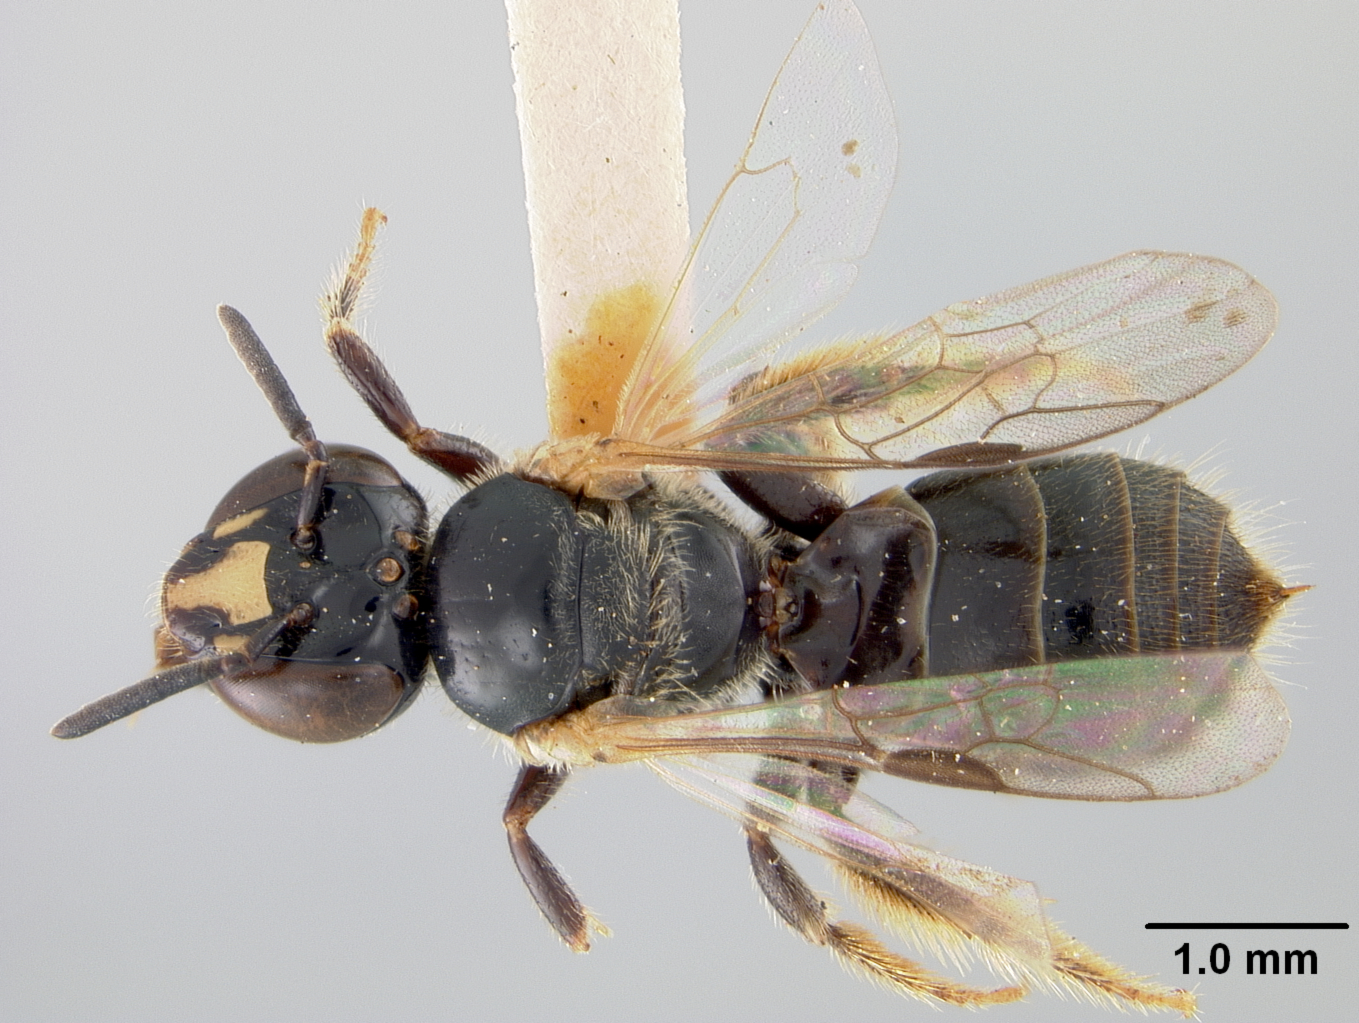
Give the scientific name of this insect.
Braunsapis apicalis
